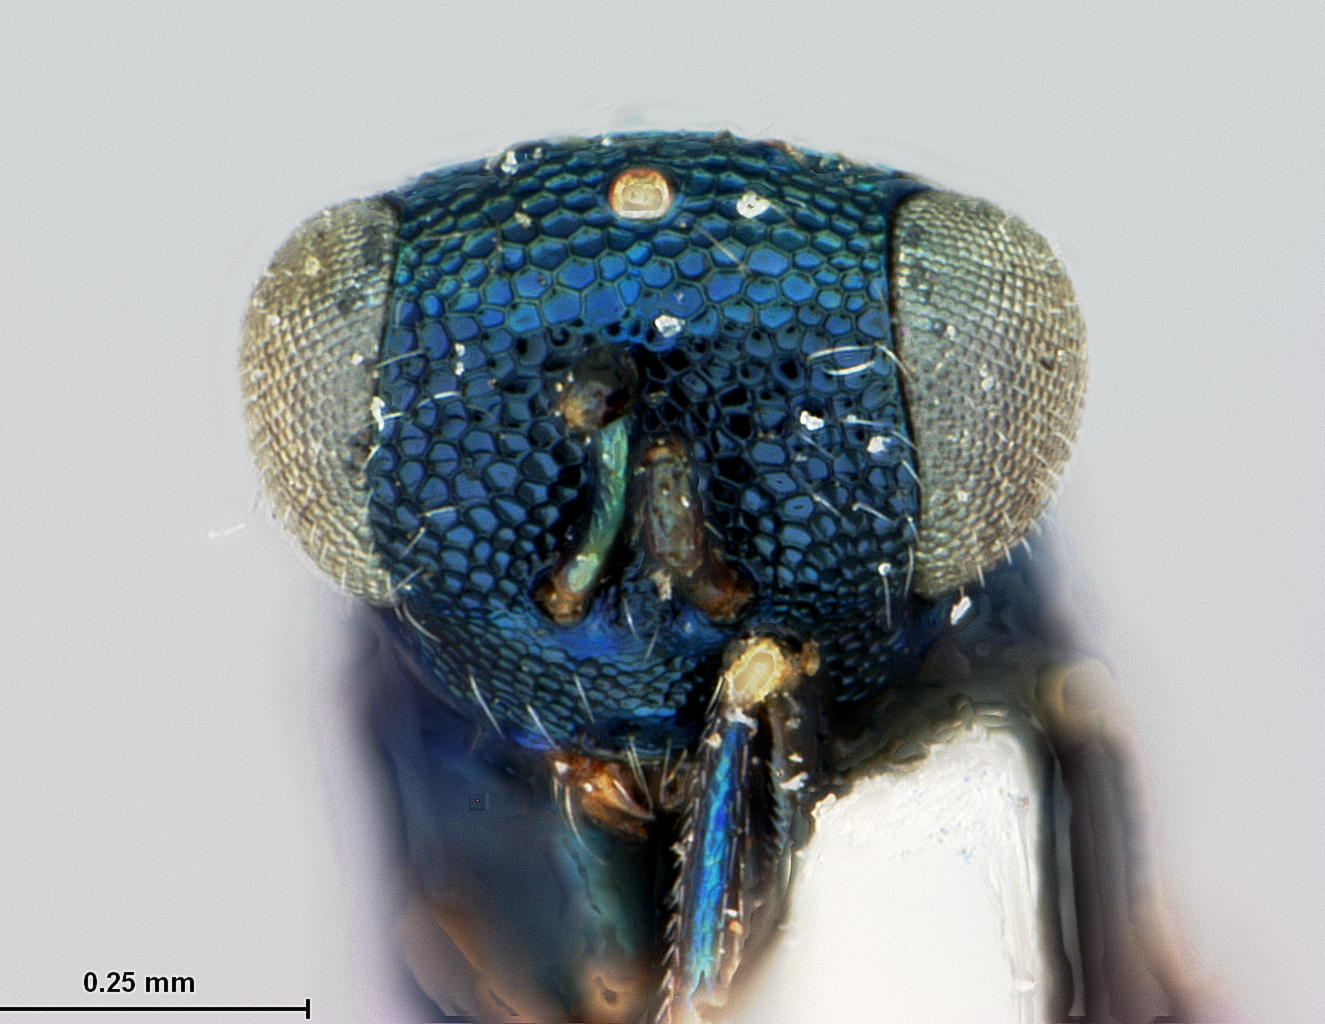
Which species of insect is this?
Entedon columbiana
